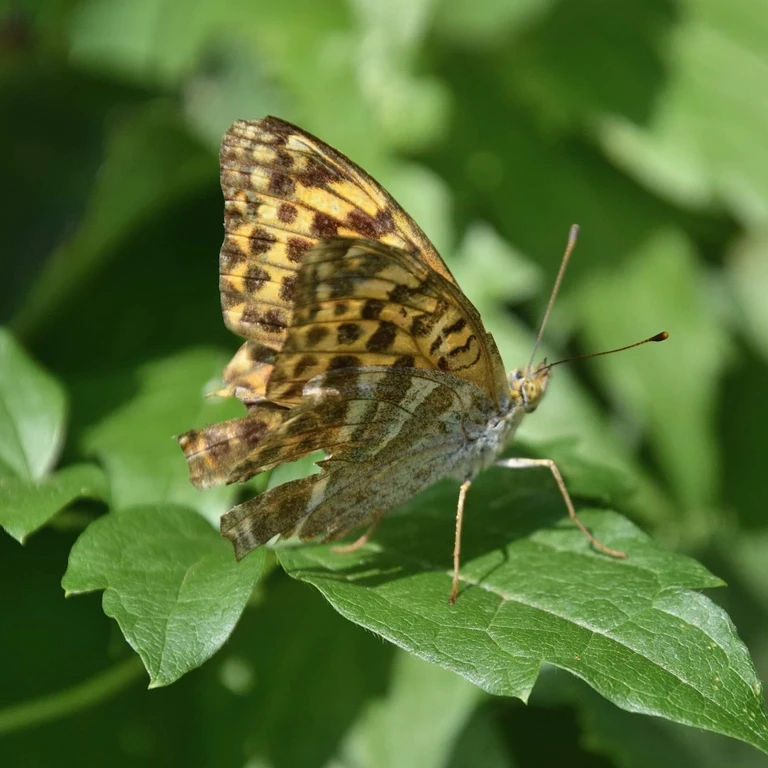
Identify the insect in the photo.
Argynnis paphia
